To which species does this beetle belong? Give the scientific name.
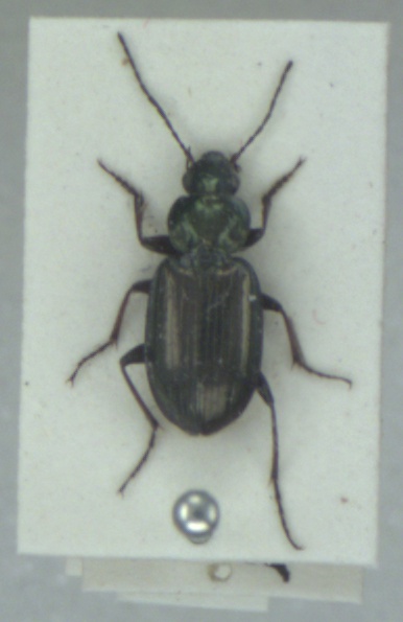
Agonum muelleri
